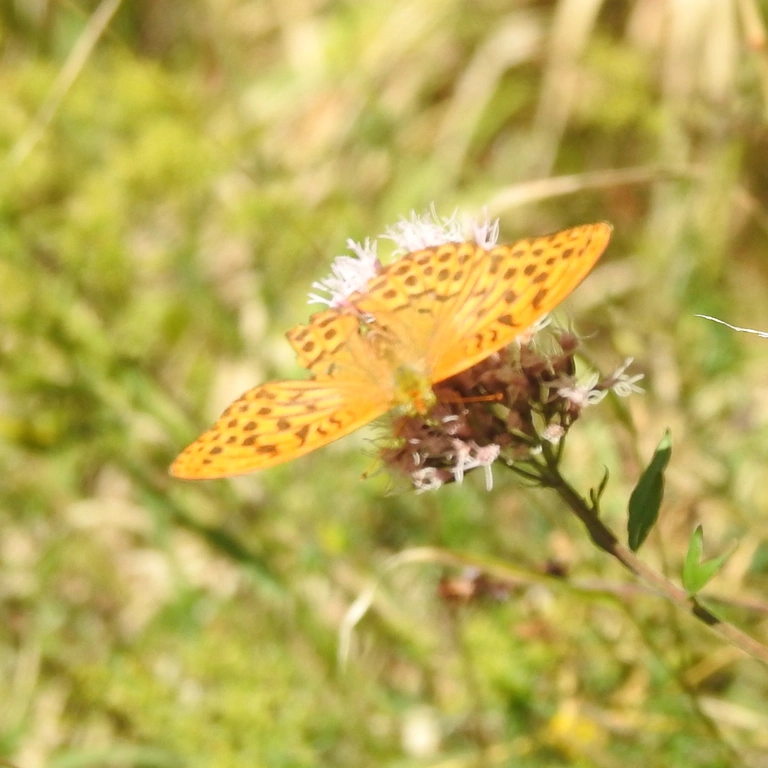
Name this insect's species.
Argynnis paphia
